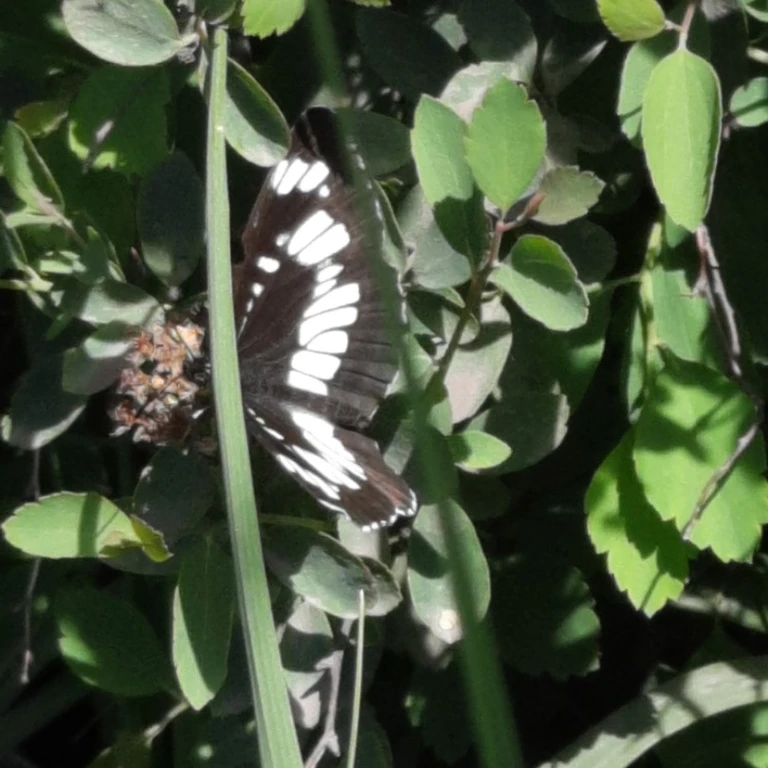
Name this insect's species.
Neptis rivularis
